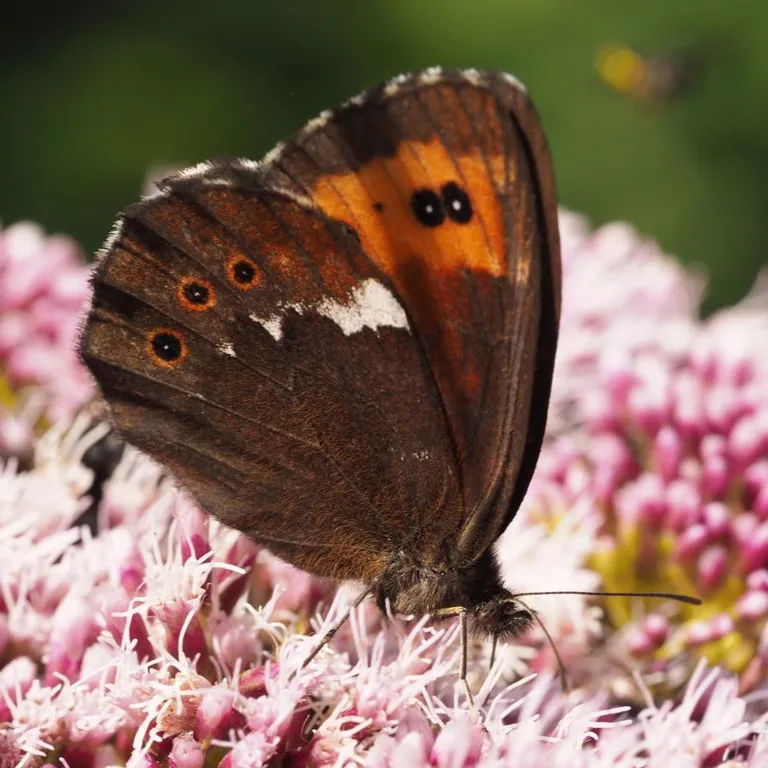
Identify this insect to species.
Erebia ligea
